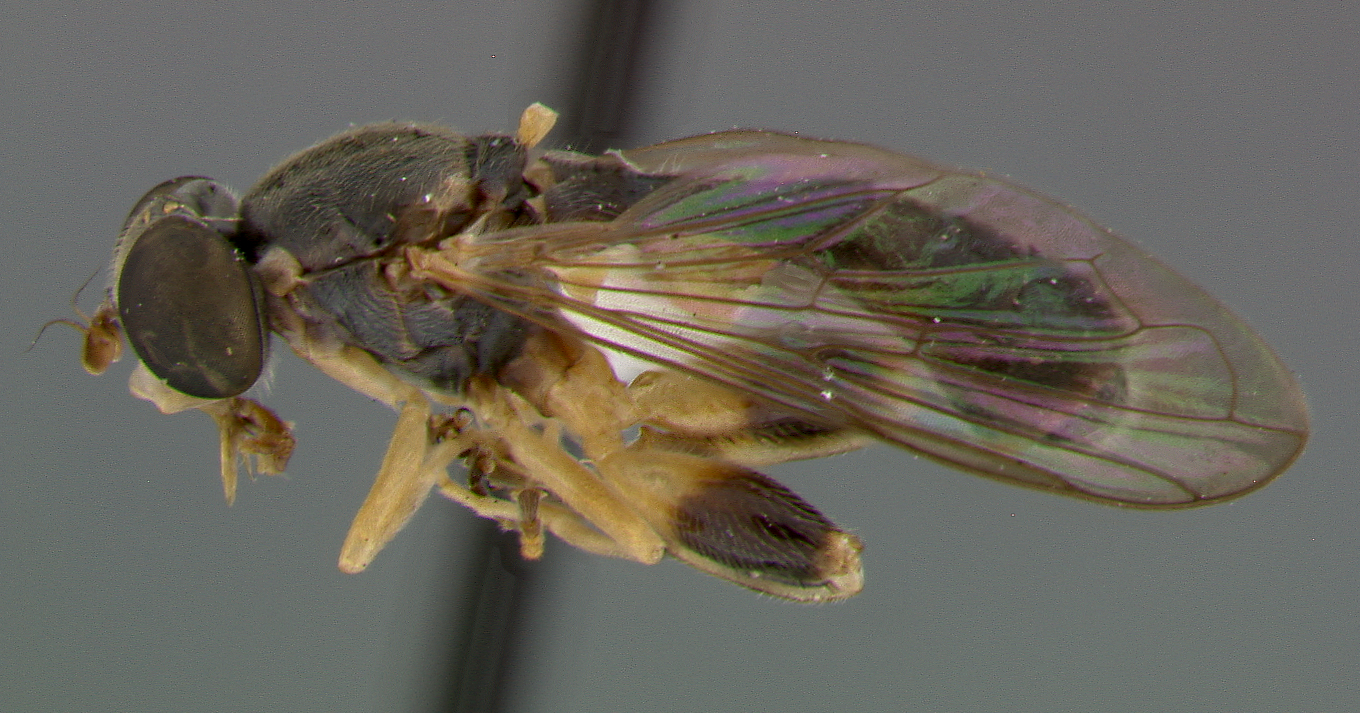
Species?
Sphegina flavimana
